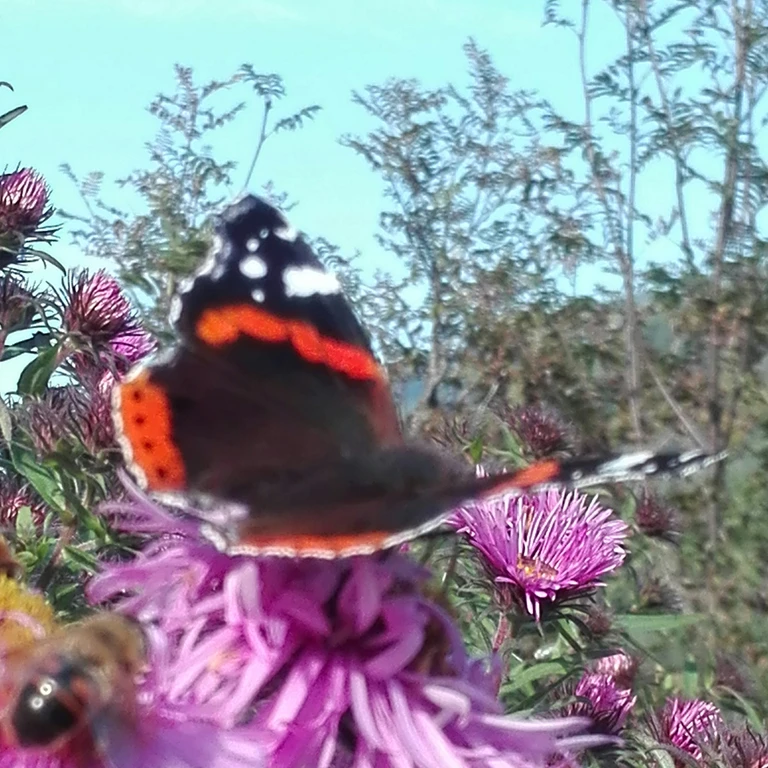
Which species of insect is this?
Vanessa atalanta
